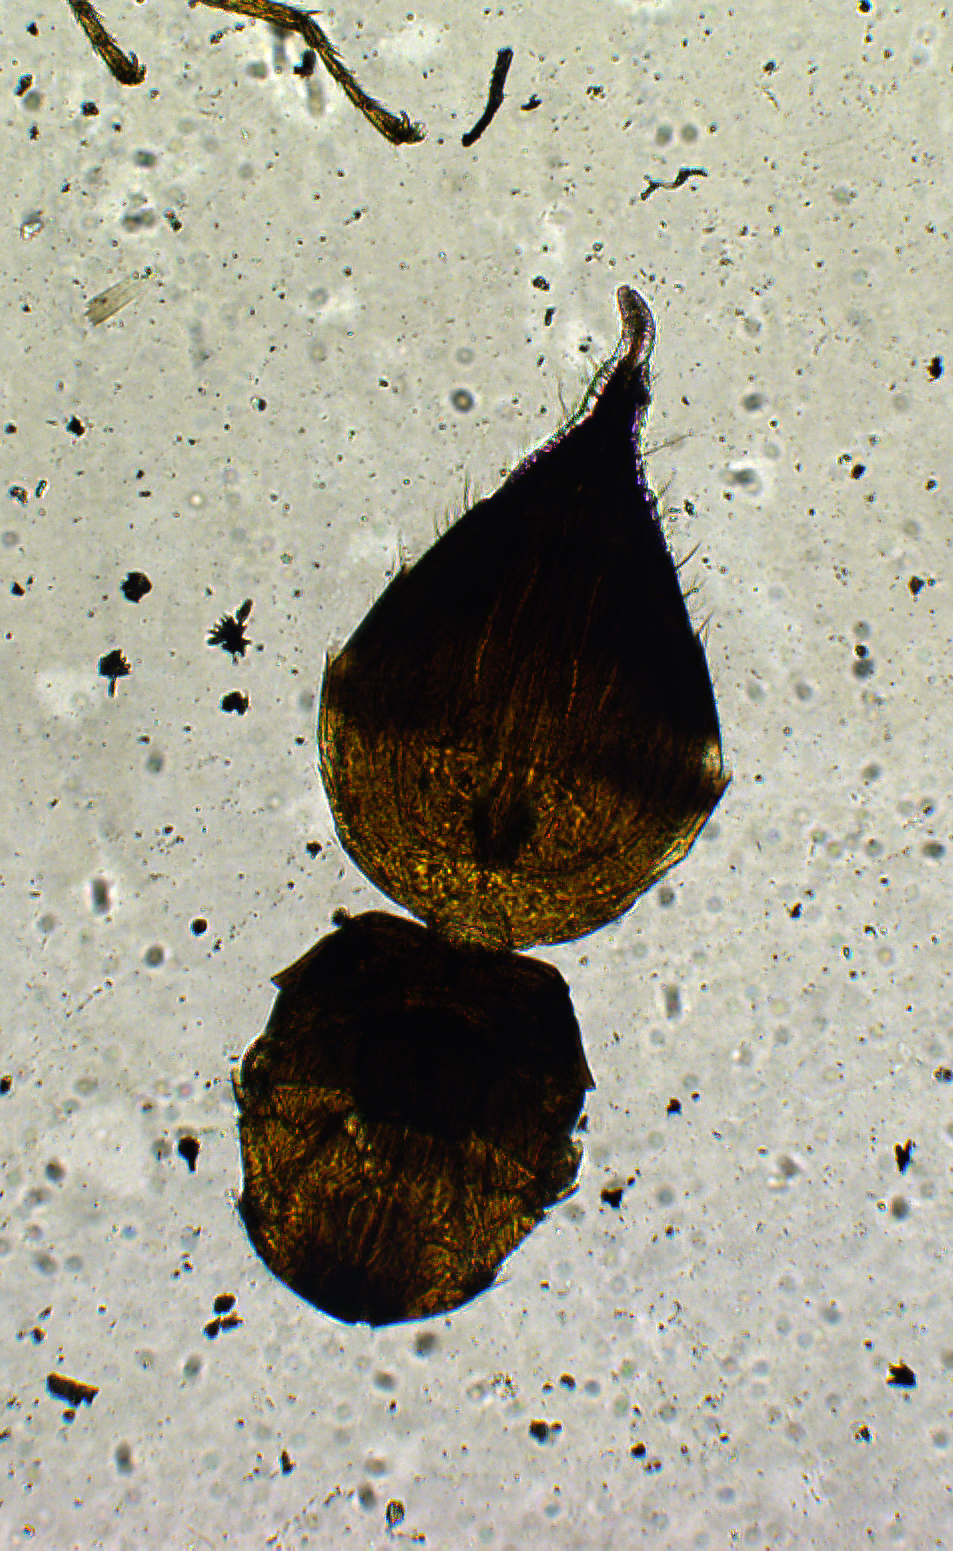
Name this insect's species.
Tetrastichus satpurensis
